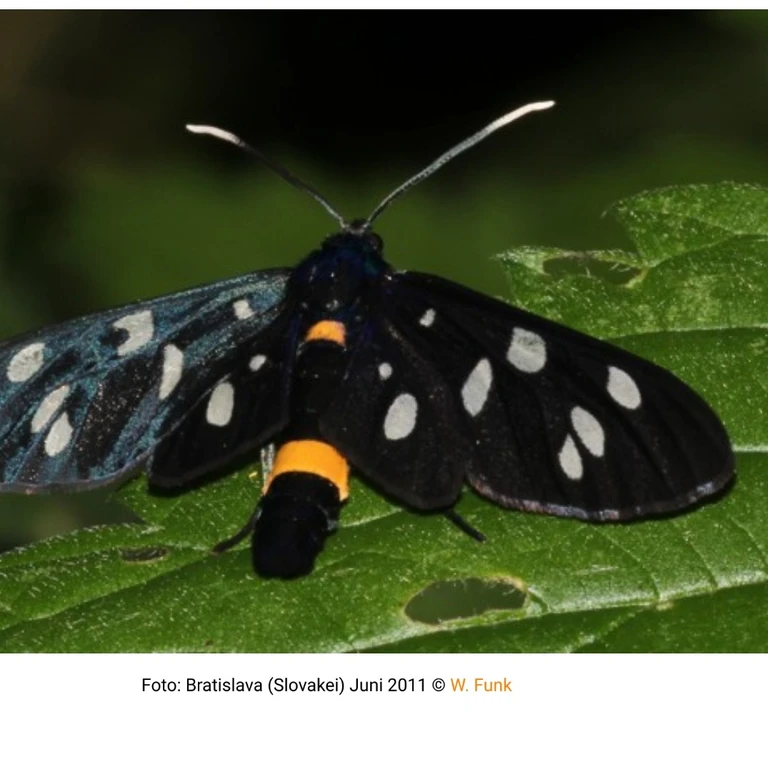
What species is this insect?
Amata phegea
